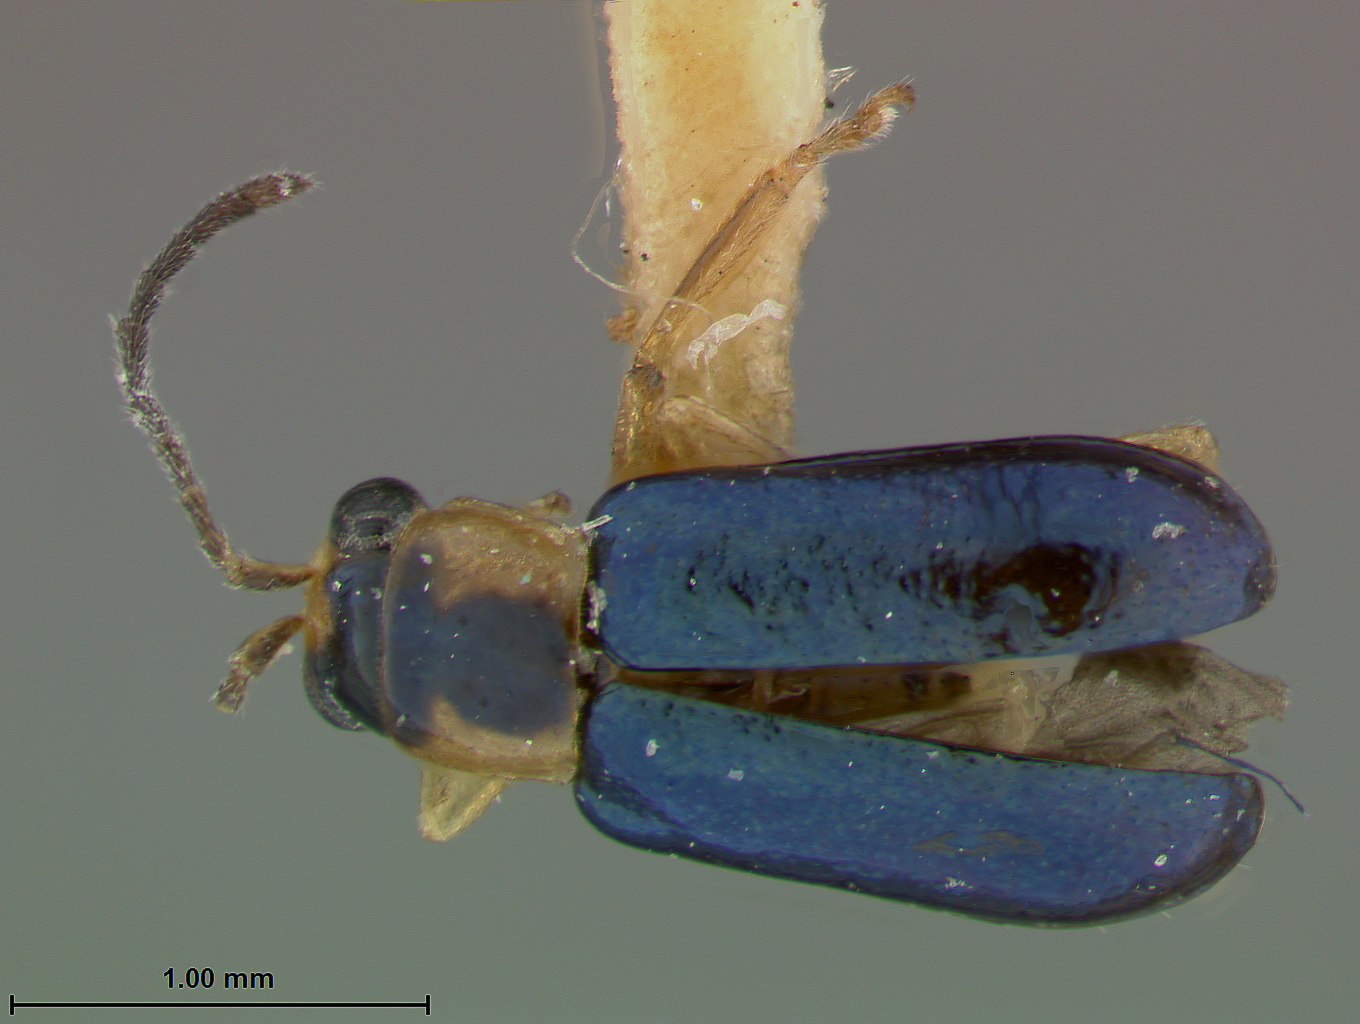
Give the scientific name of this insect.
Ectmesopus occipitalis
